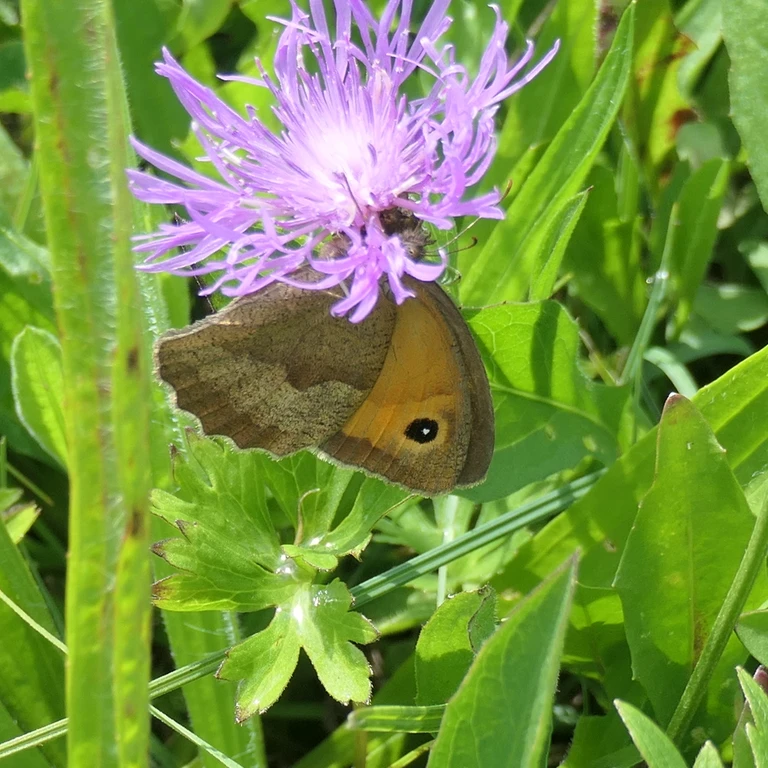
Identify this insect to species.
Maniola jurtina
